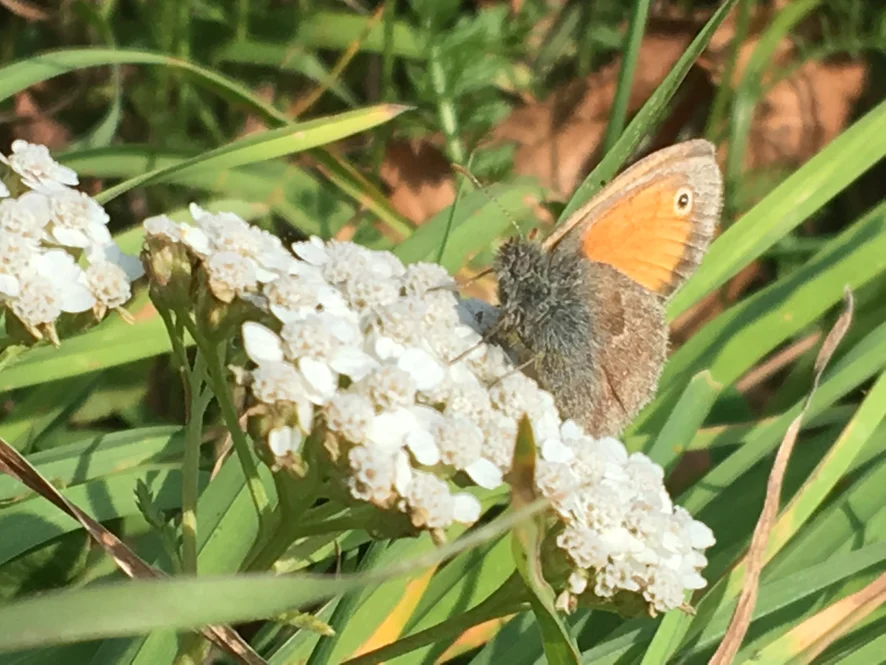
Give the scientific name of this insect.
Coenonympha pamphilus
